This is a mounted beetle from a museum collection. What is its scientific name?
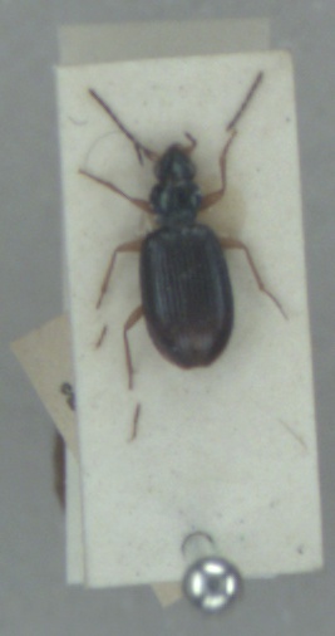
Bembidion monticola
